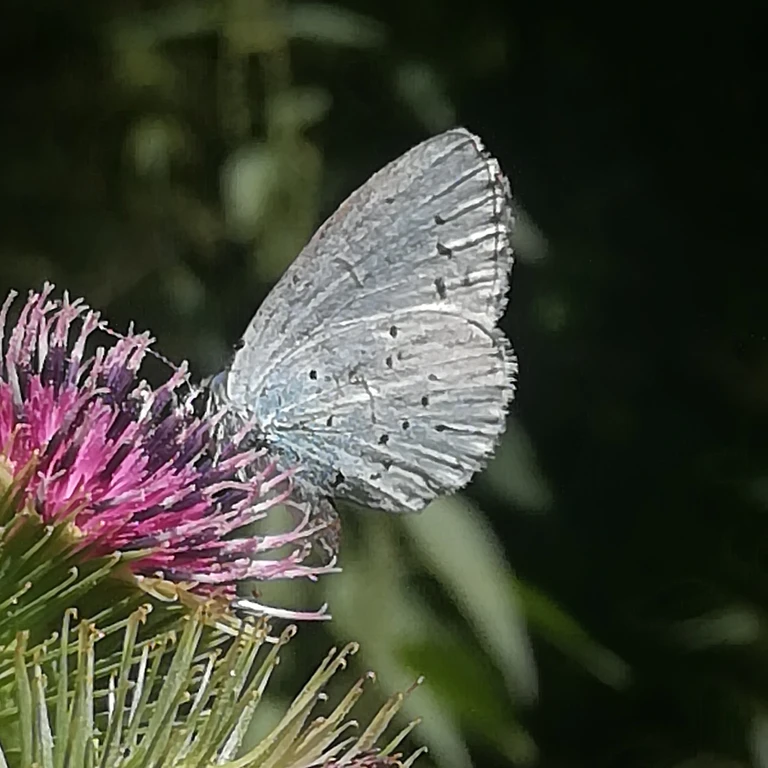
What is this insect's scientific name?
Celastrina argiolus
